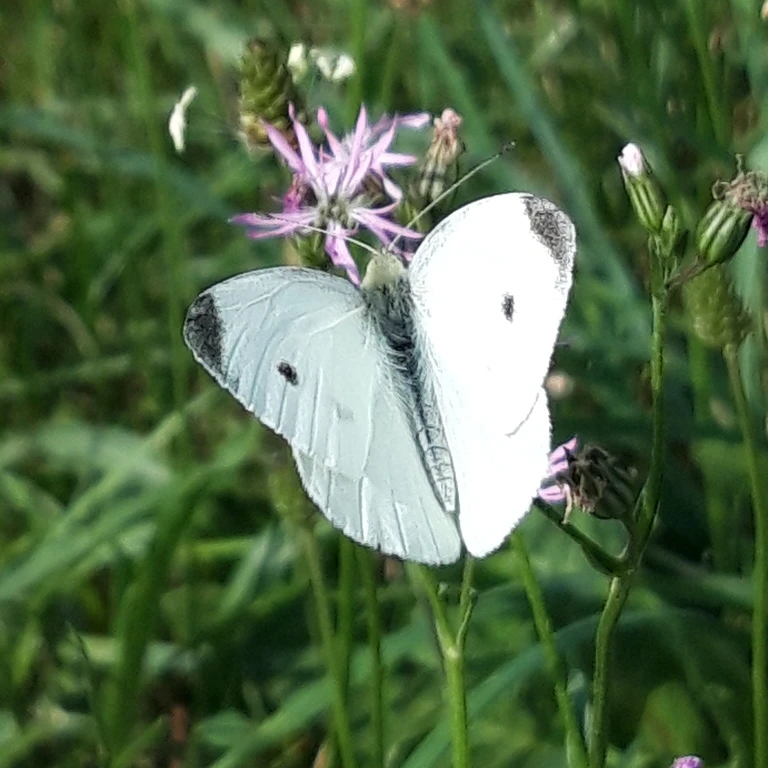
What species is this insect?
Pieris rapae
